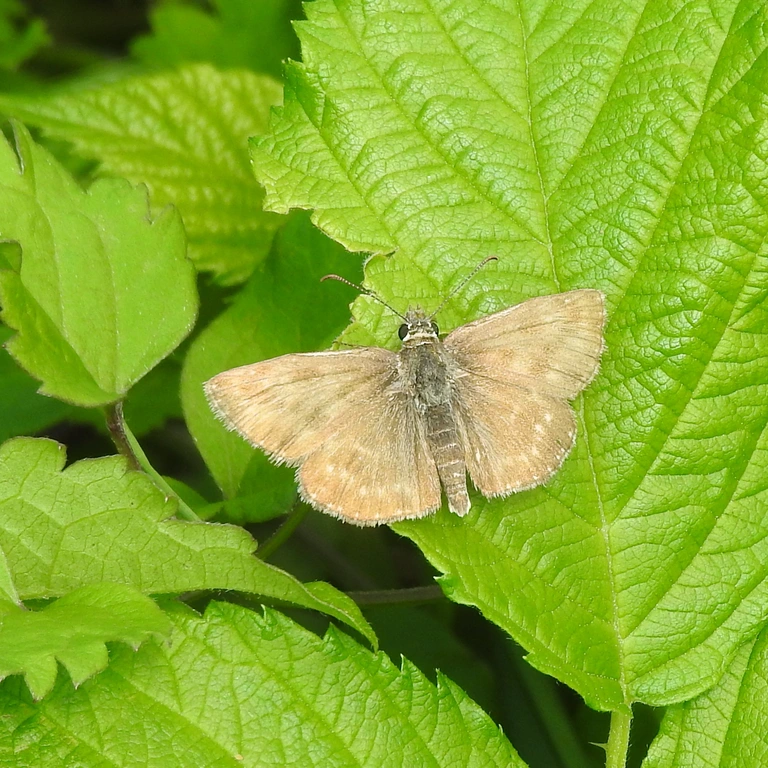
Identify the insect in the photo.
Erynnis tages
